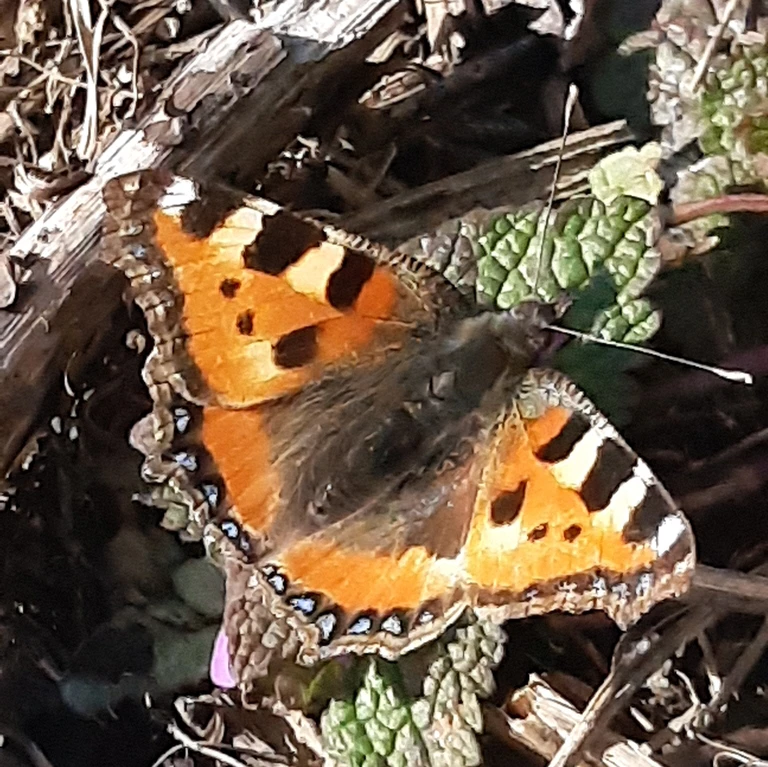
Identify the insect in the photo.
Aglais urticae
